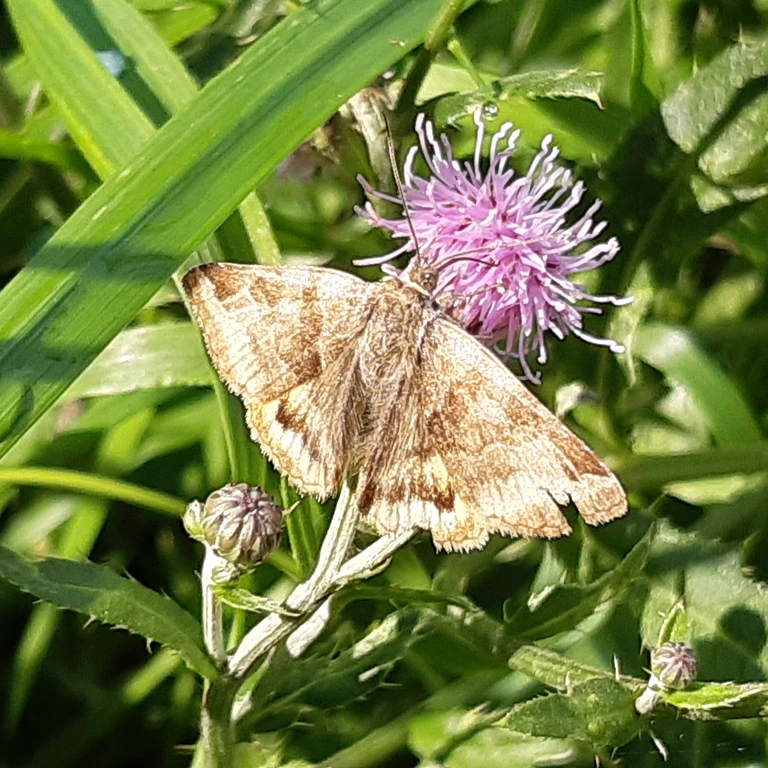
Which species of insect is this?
Euclidia glyphica
